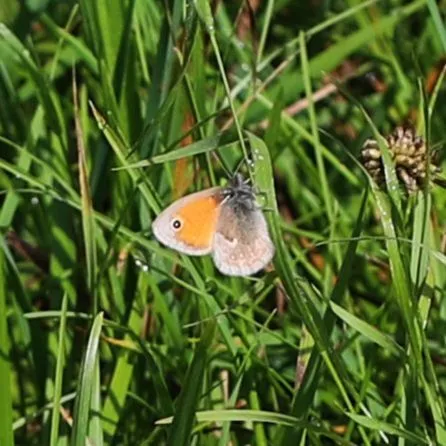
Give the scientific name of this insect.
Coenonympha pamphilus
